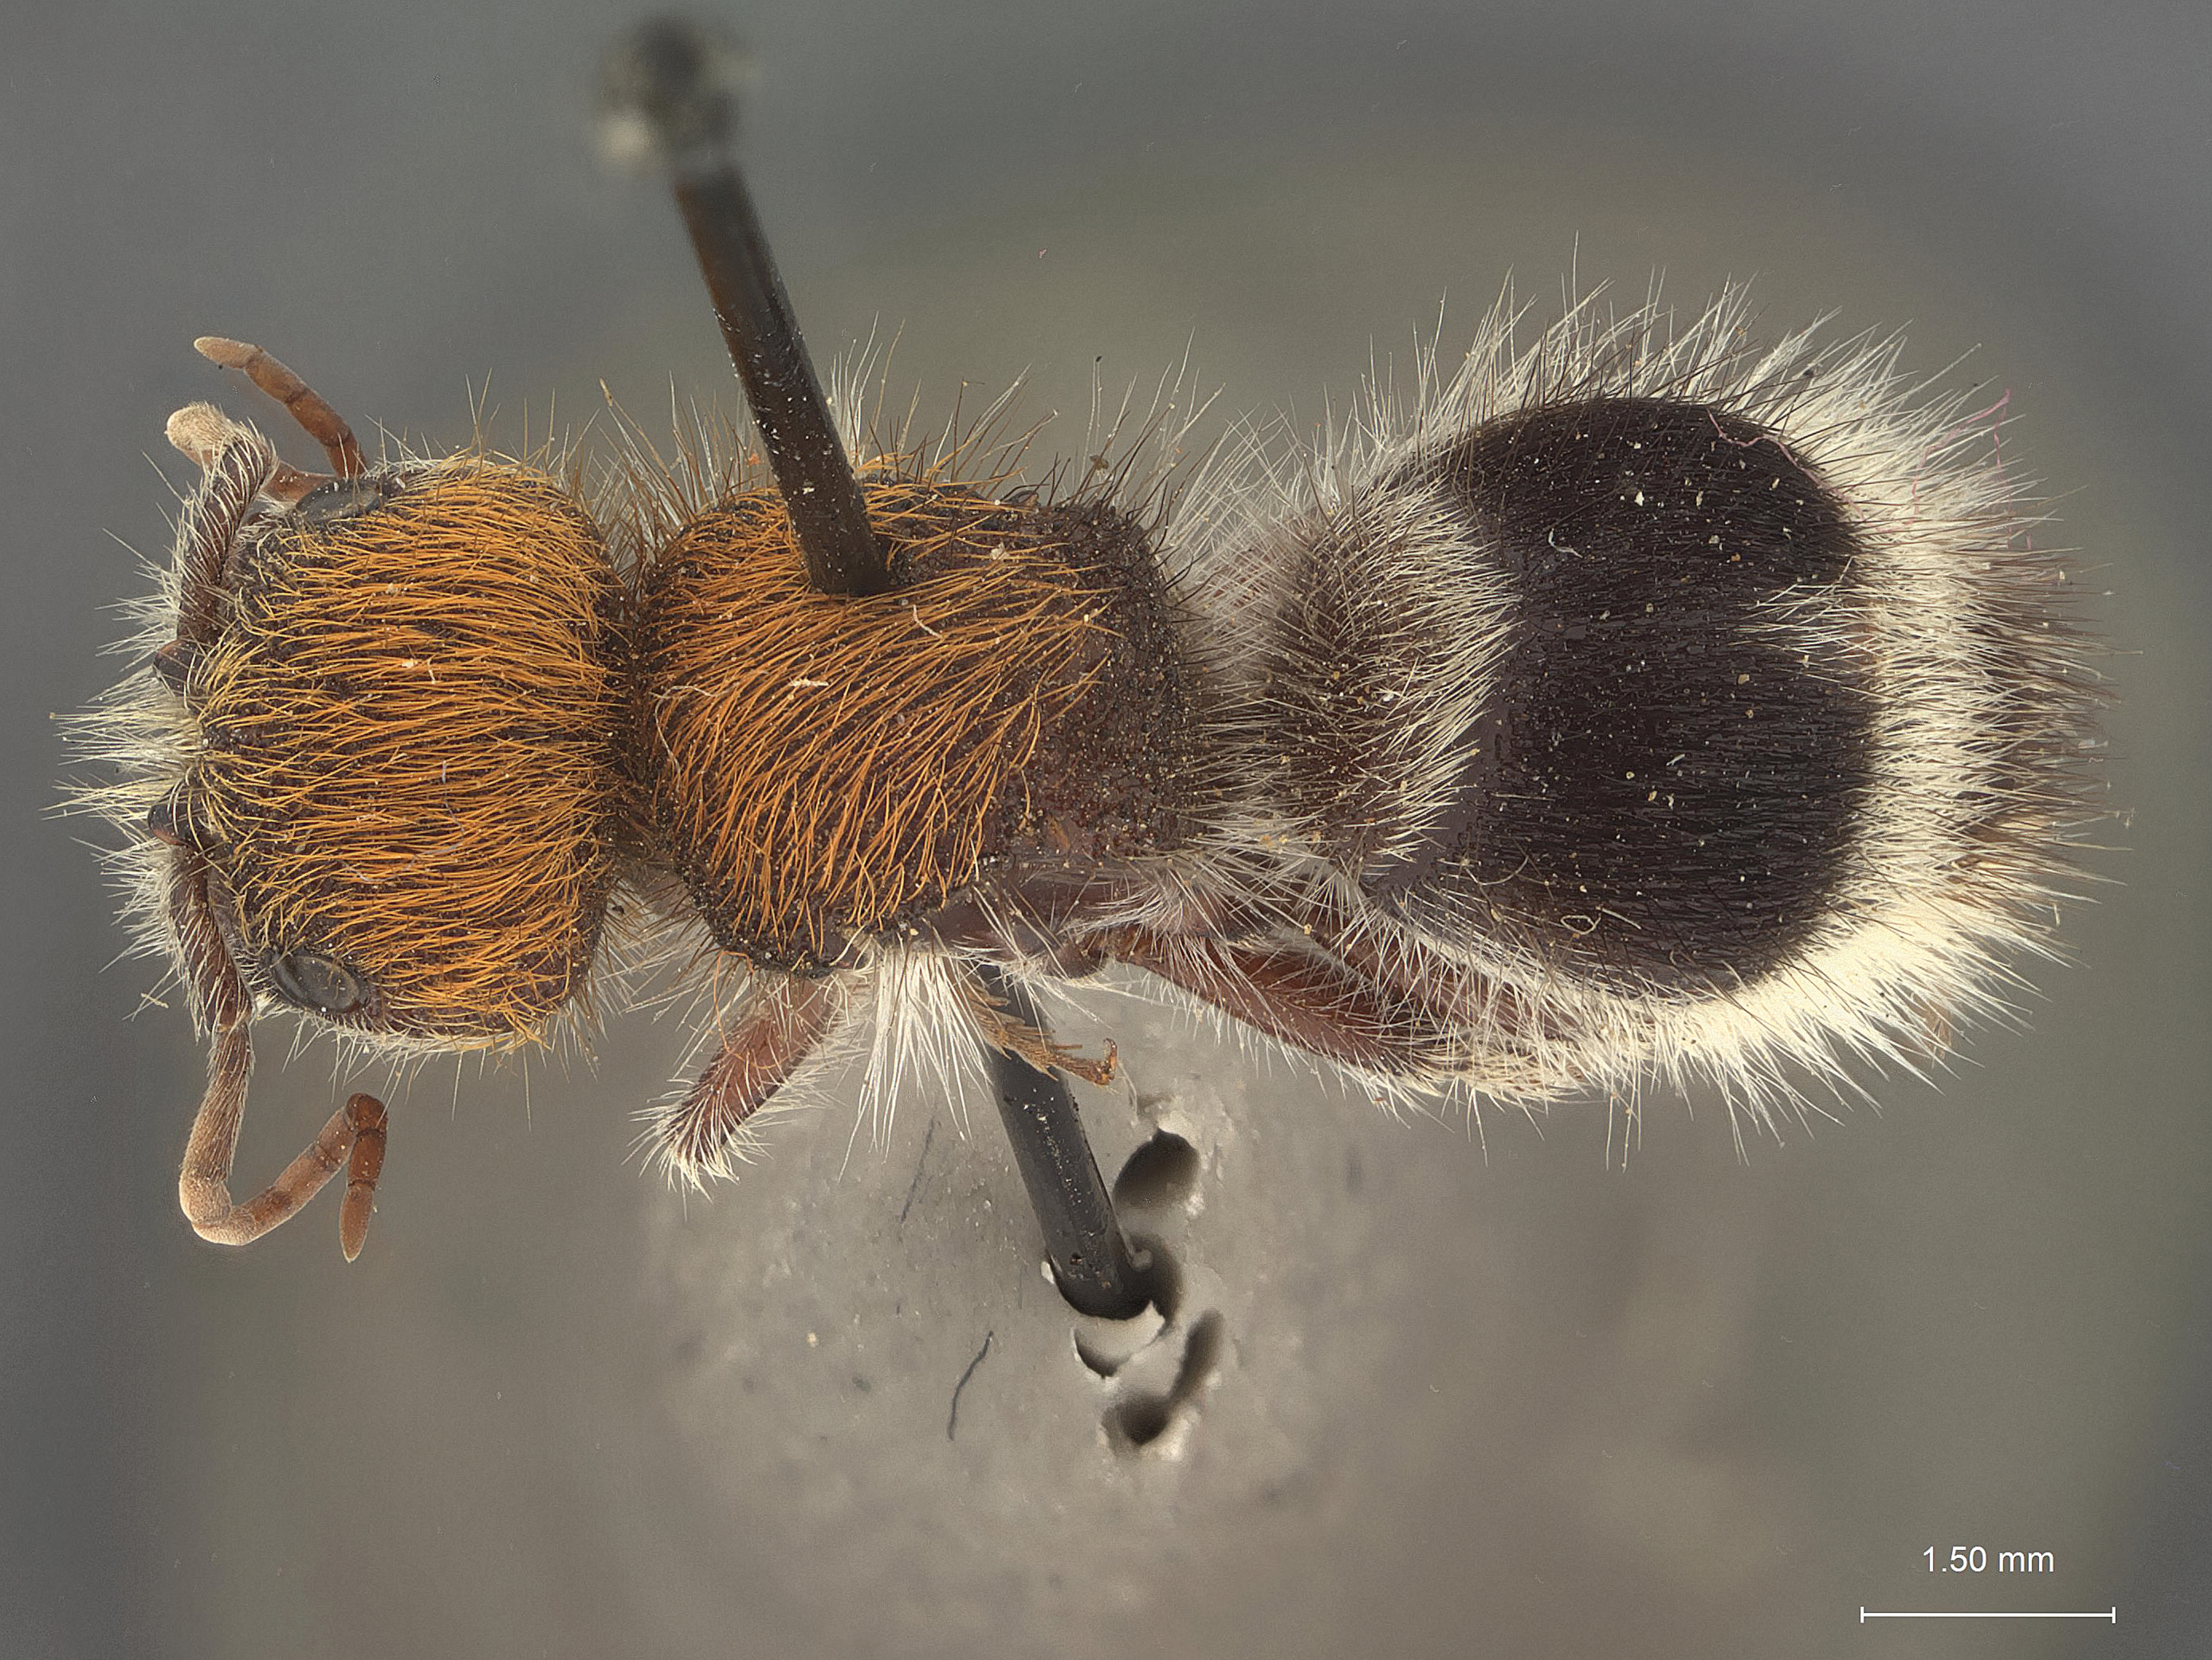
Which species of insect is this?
Euspinolia rufula
